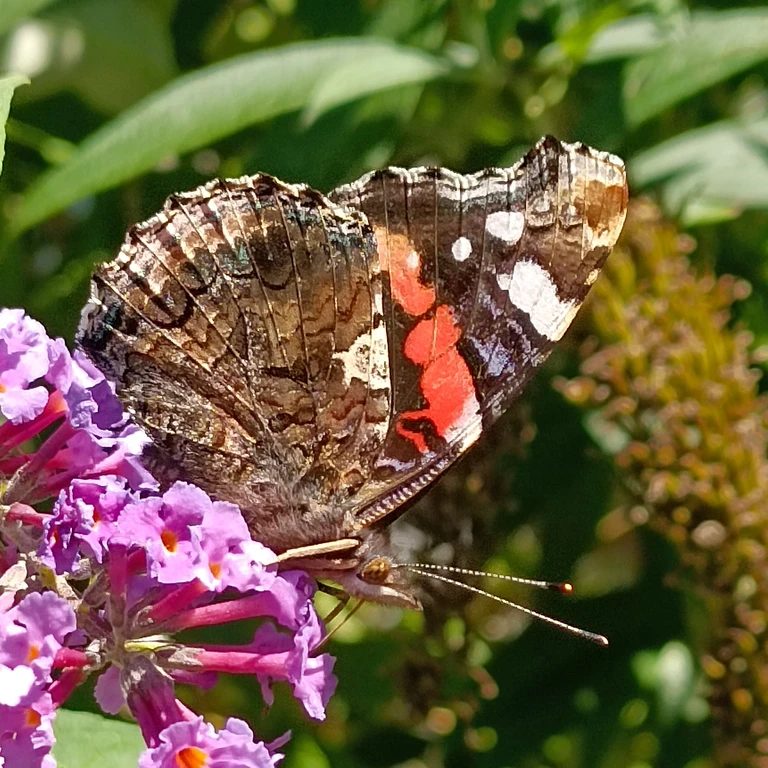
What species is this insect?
Vanessa atalanta
